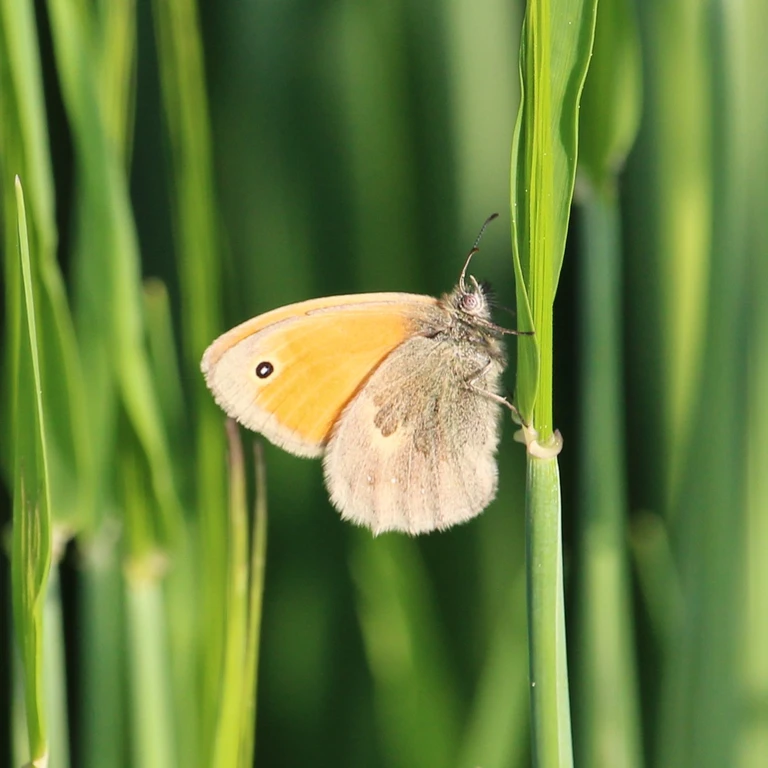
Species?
Coenonympha pamphilus
